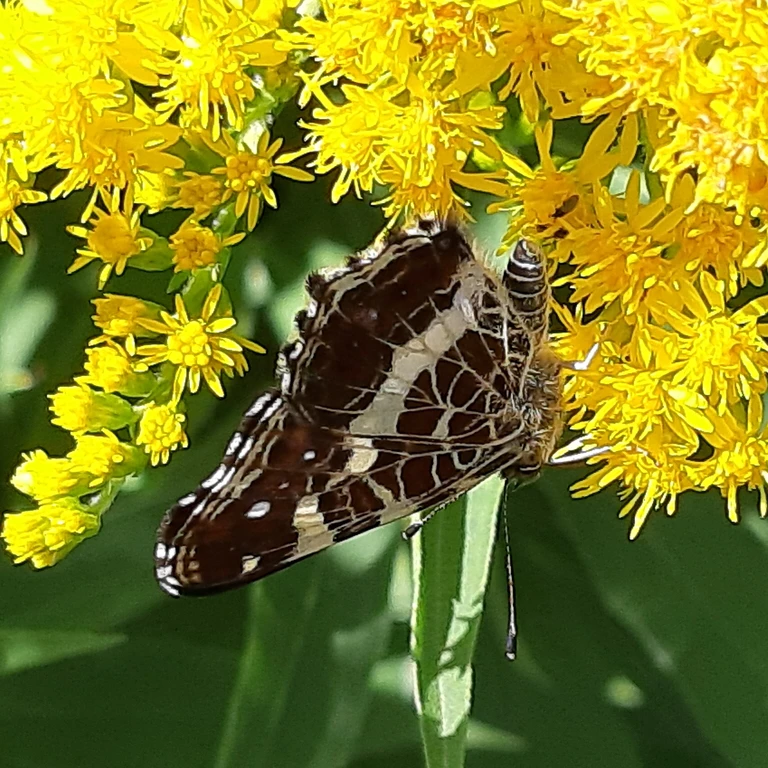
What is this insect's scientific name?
Araschnia levana
